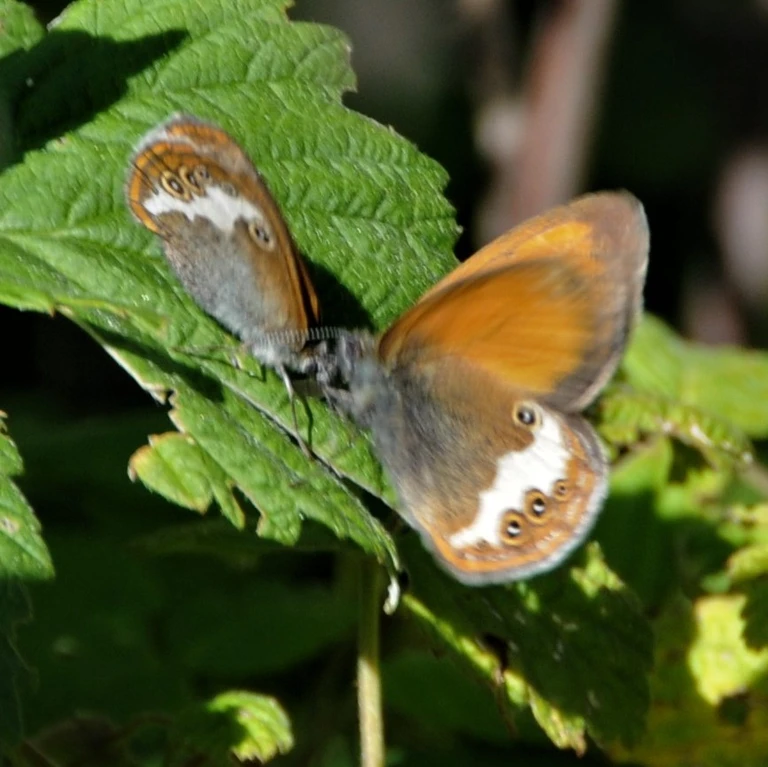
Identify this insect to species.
Coenonympha arcania
